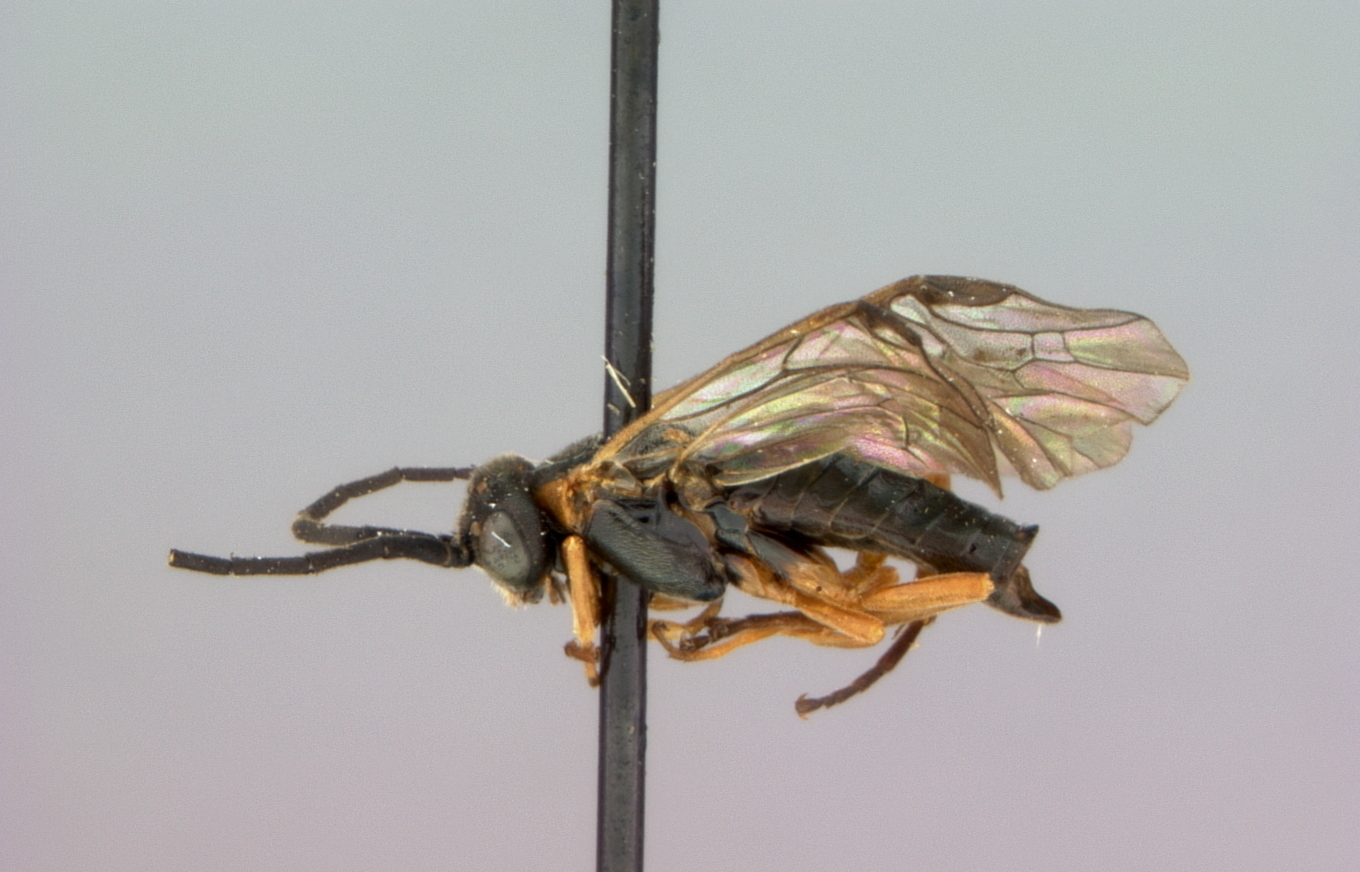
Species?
Pristiphora occidentalis
